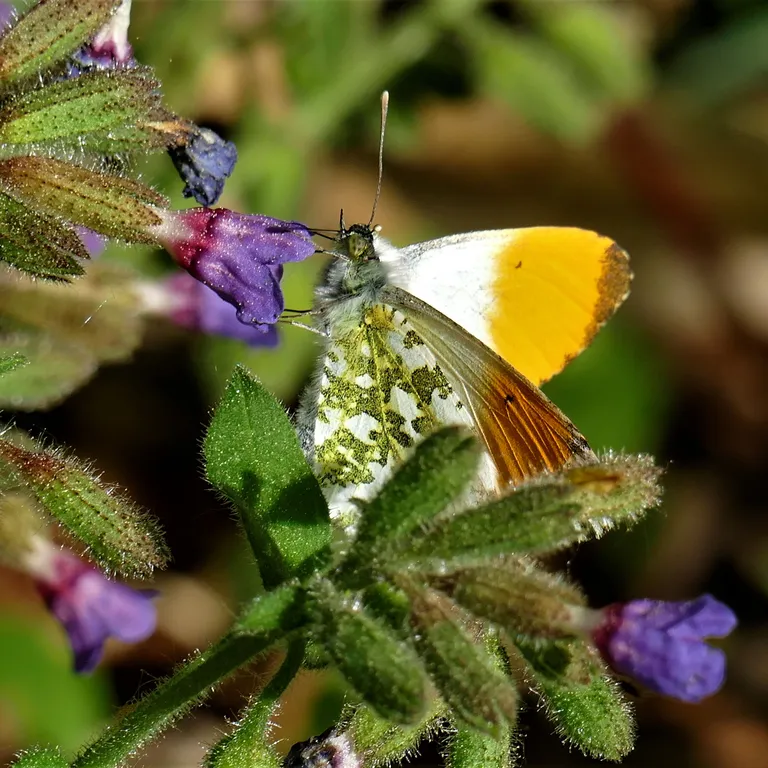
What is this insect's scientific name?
Anthocharis cardamines
